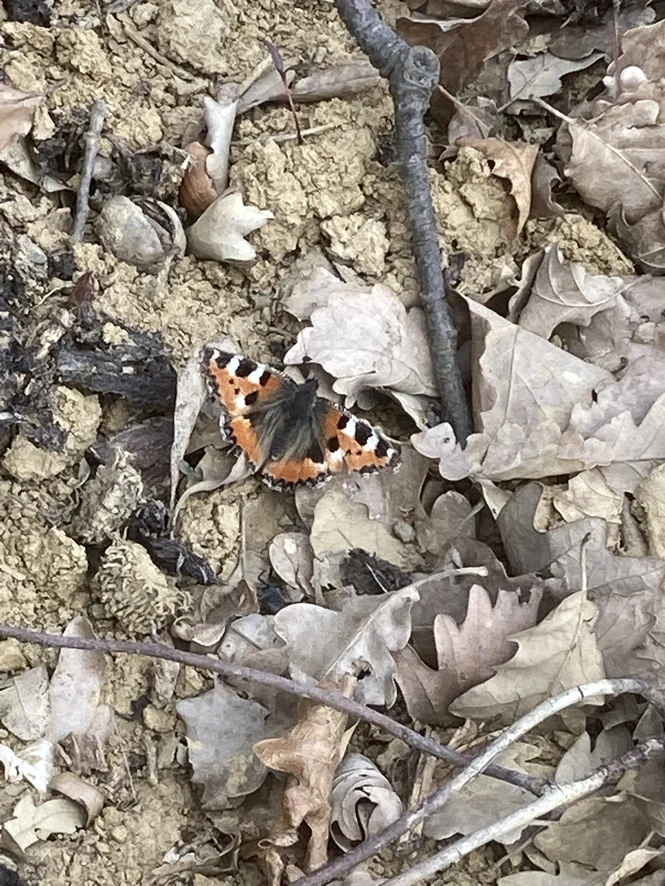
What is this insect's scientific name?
Aglais urticae
